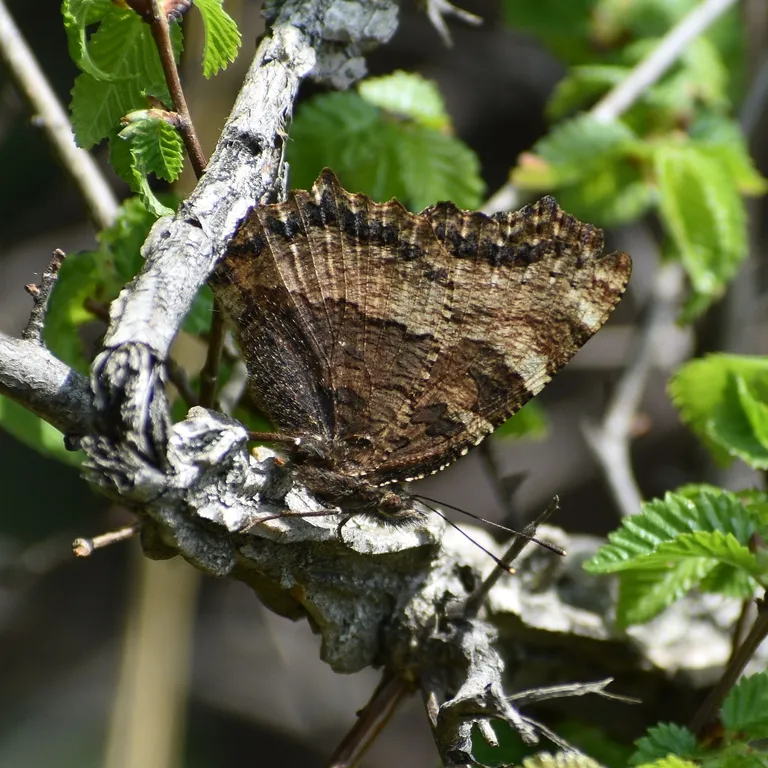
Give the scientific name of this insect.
Nymphalis polychloros
